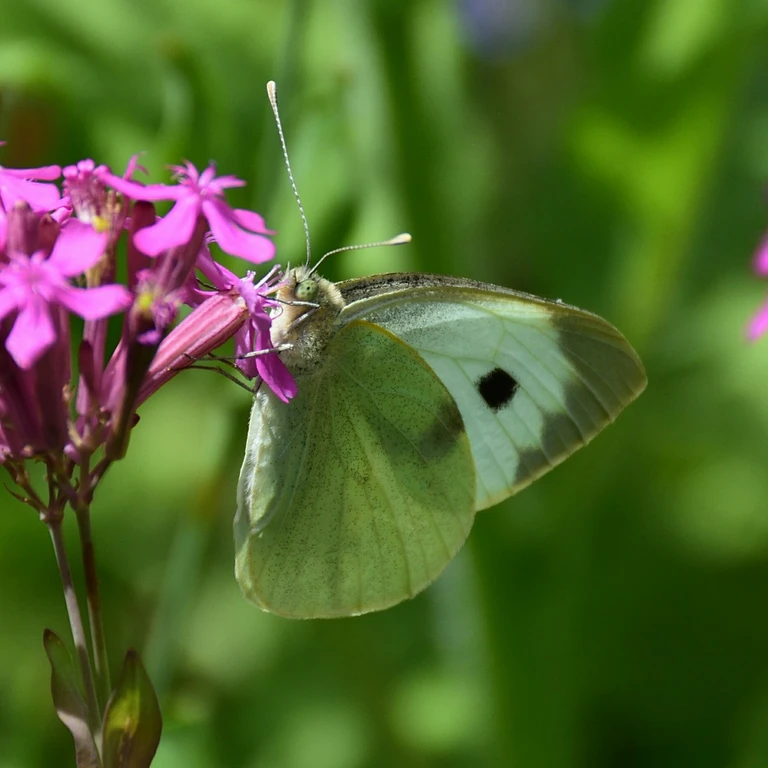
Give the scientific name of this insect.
Pieris brassicae
